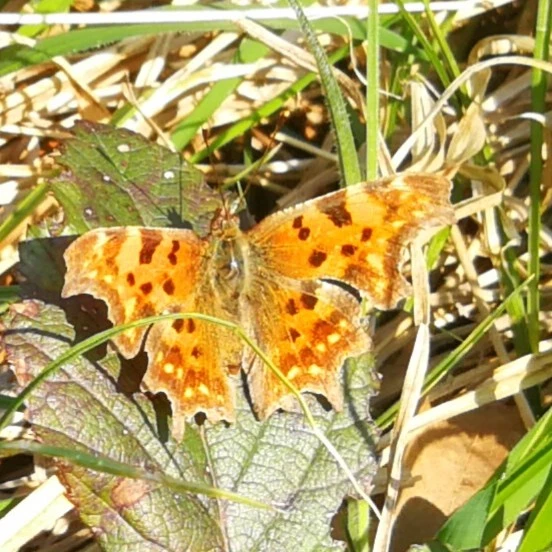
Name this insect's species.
Polygonia c-album
